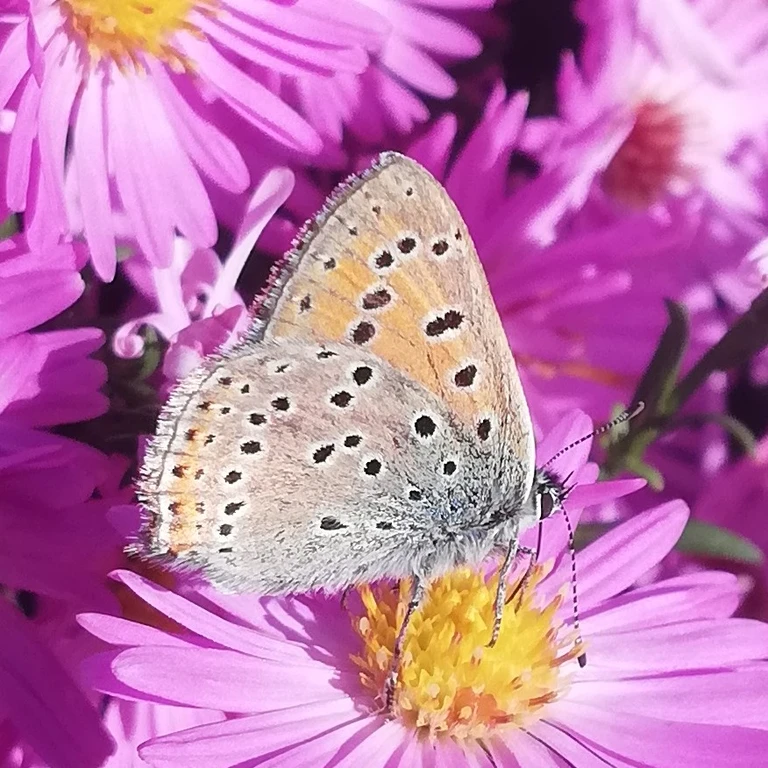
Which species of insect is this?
Lycaena hippothoe (also Palaeochrysophanus hippothoe)
